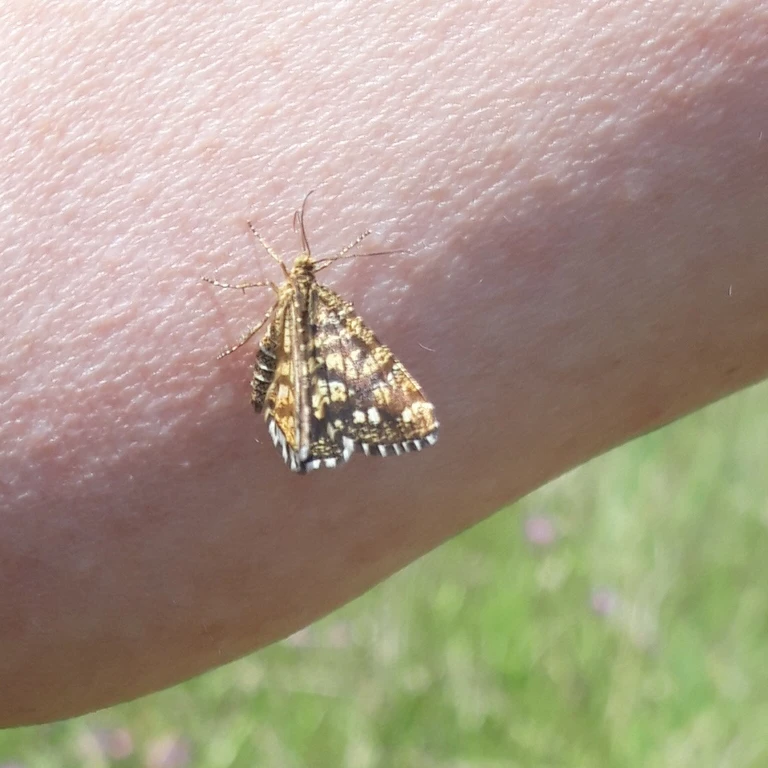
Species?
Chiasmia clathrata
